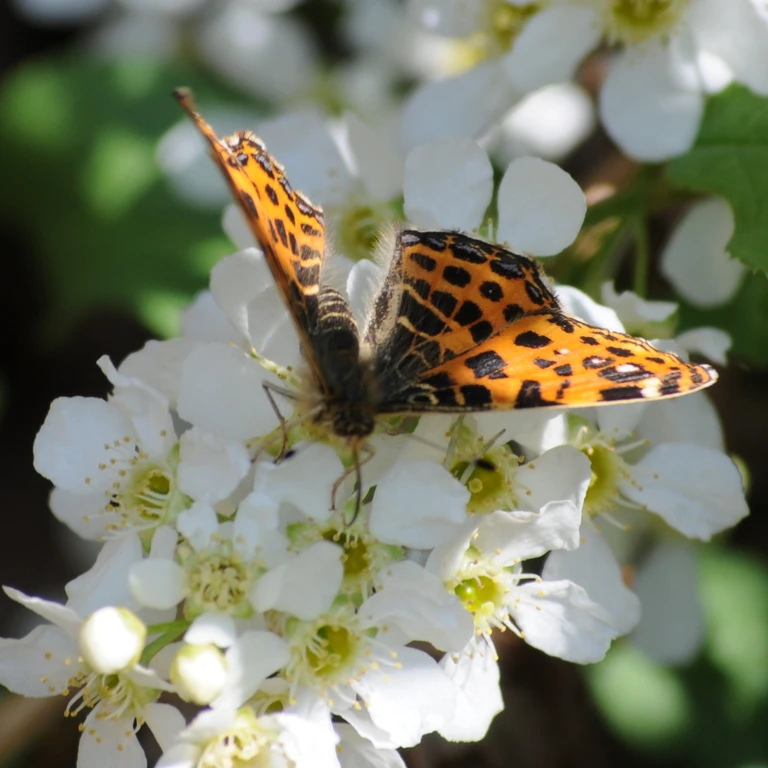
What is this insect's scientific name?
Araschnia levana
